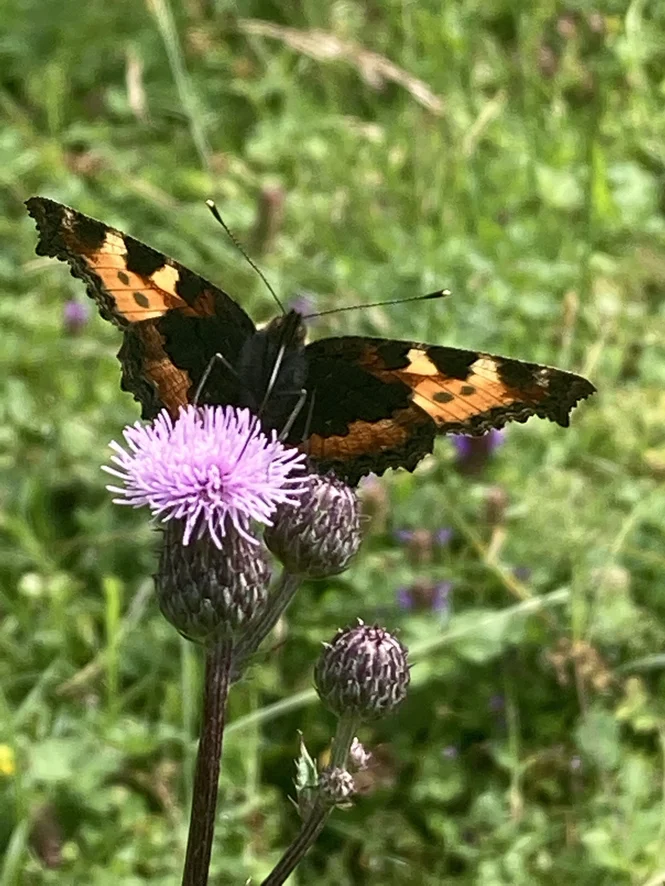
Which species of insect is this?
Aglais urticae
